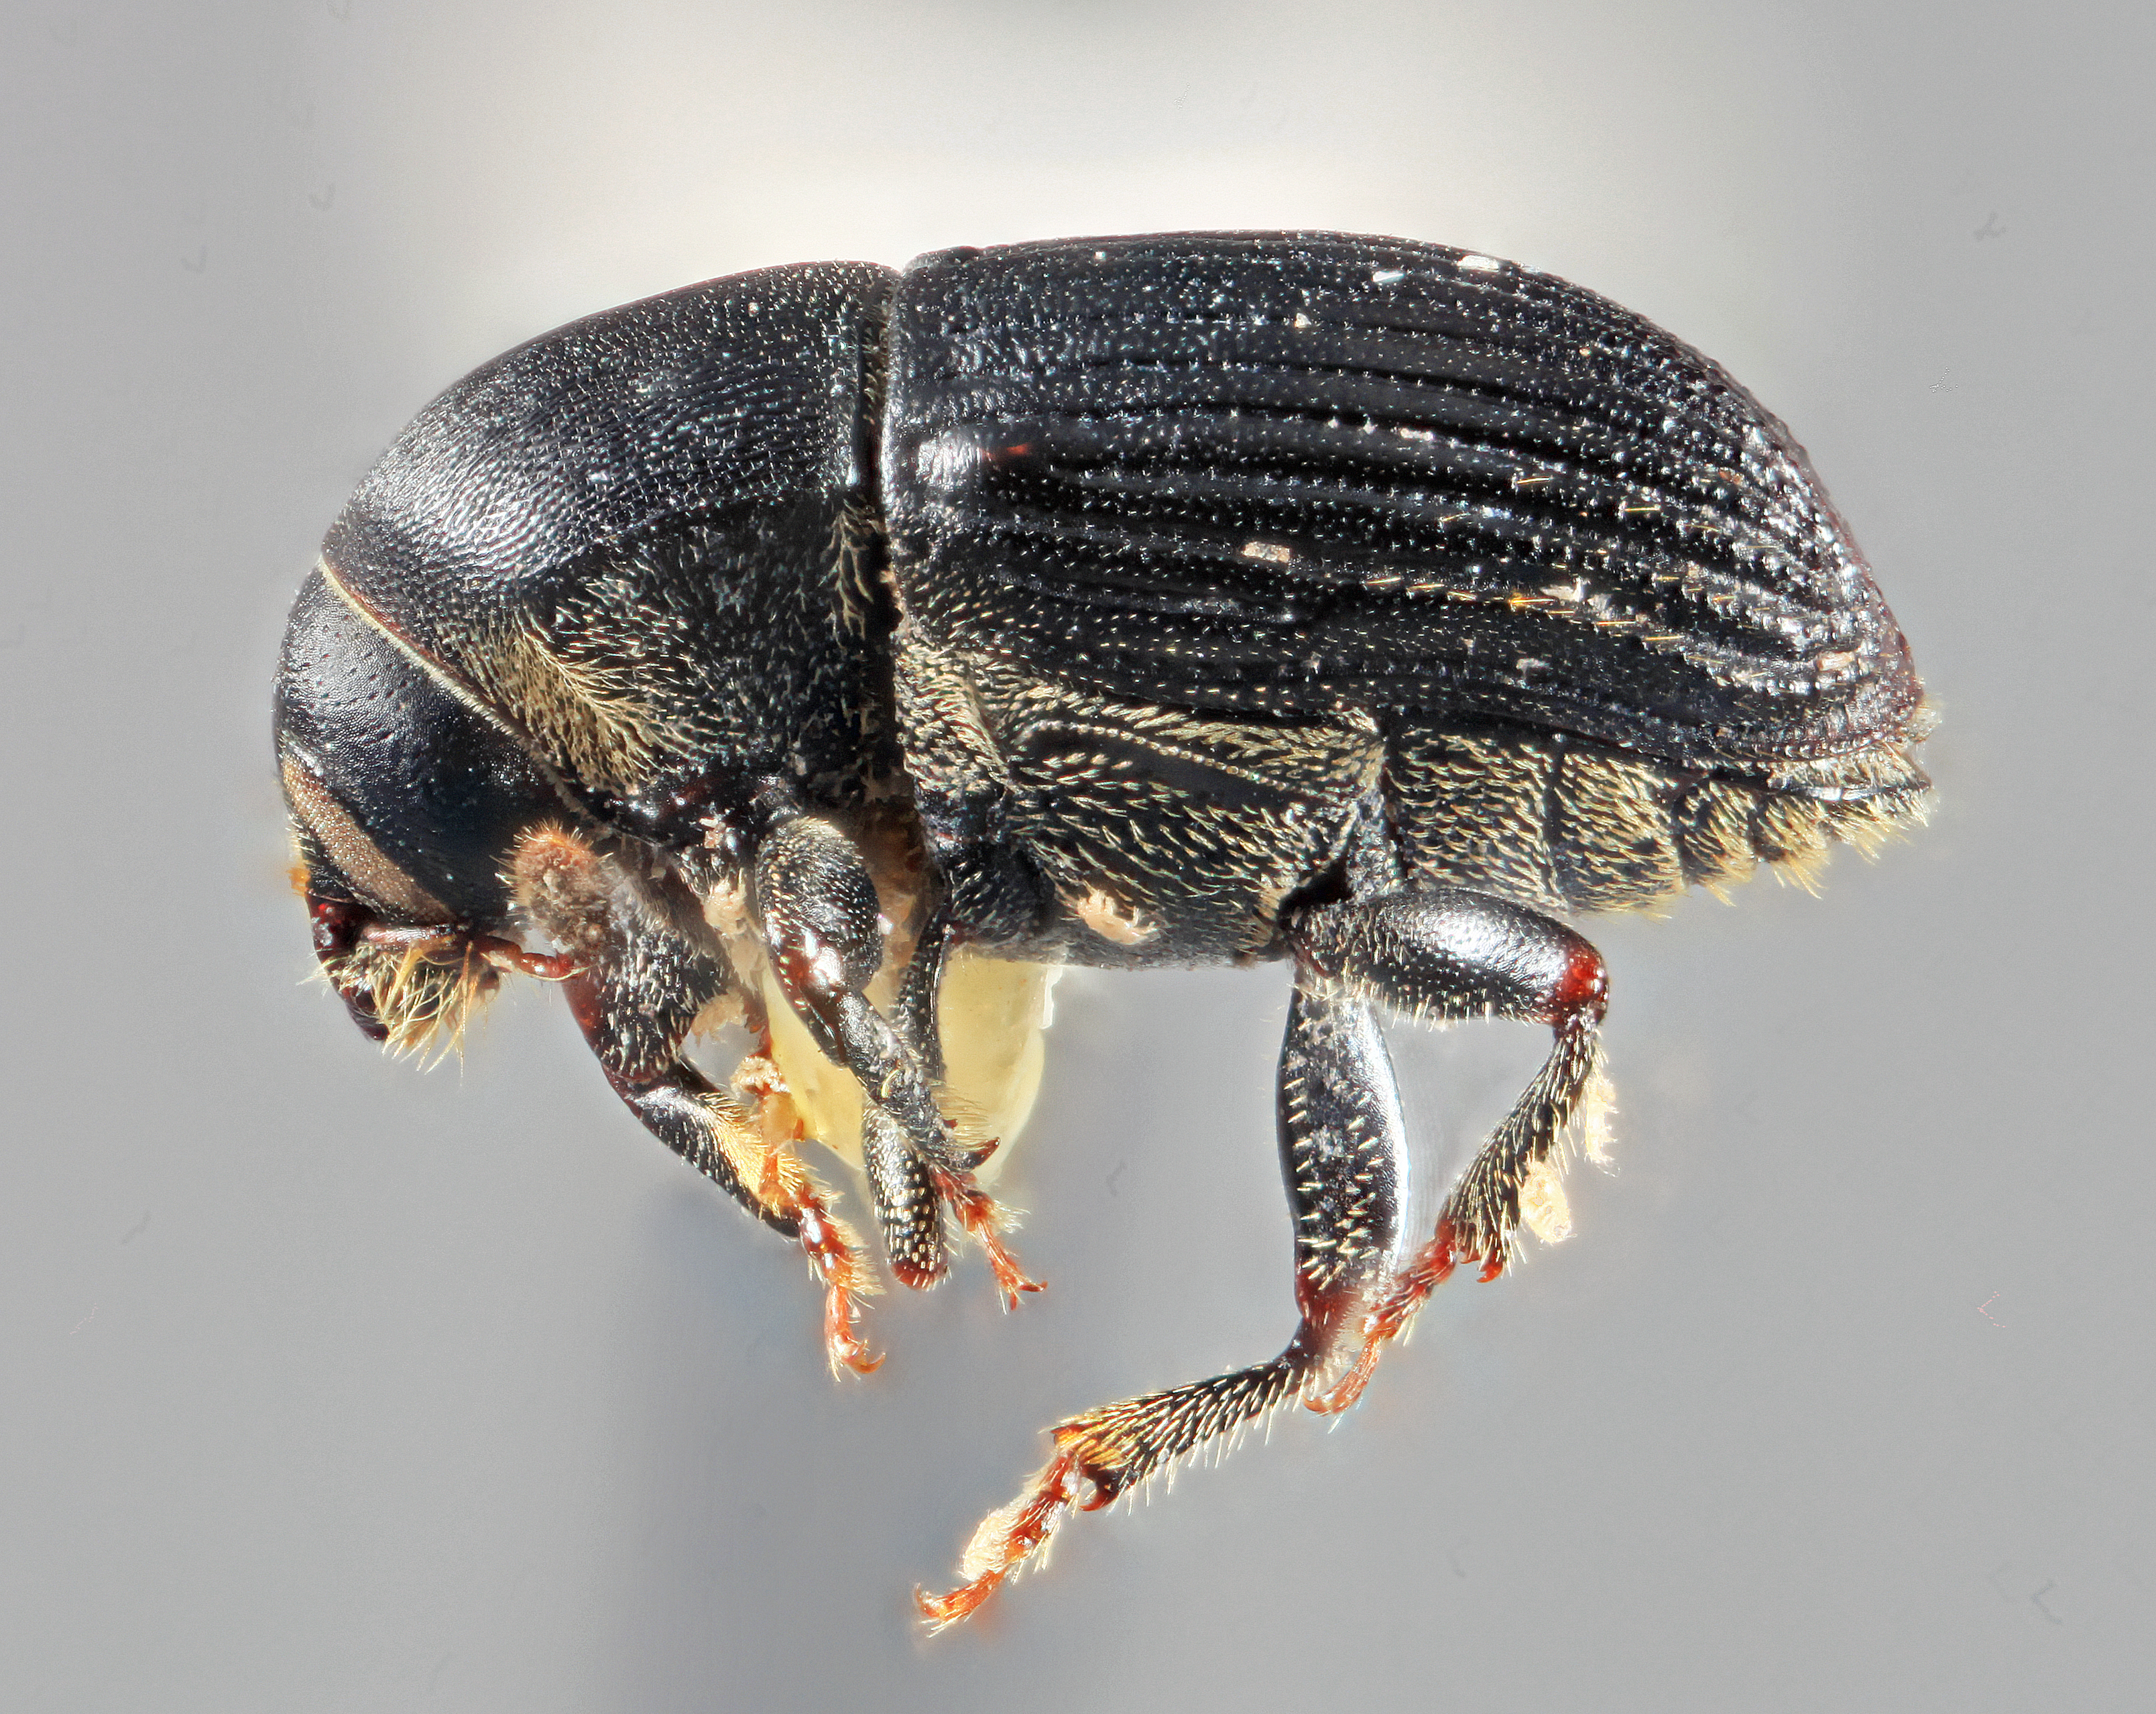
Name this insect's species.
Eupagiocerus clarus
